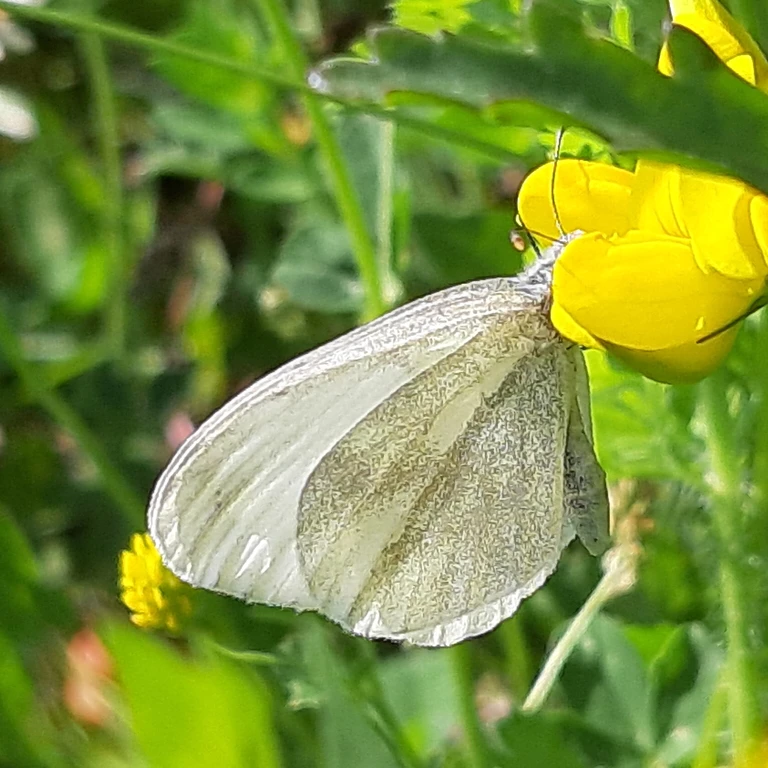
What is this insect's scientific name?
Leptidea sinapis/juvernica
